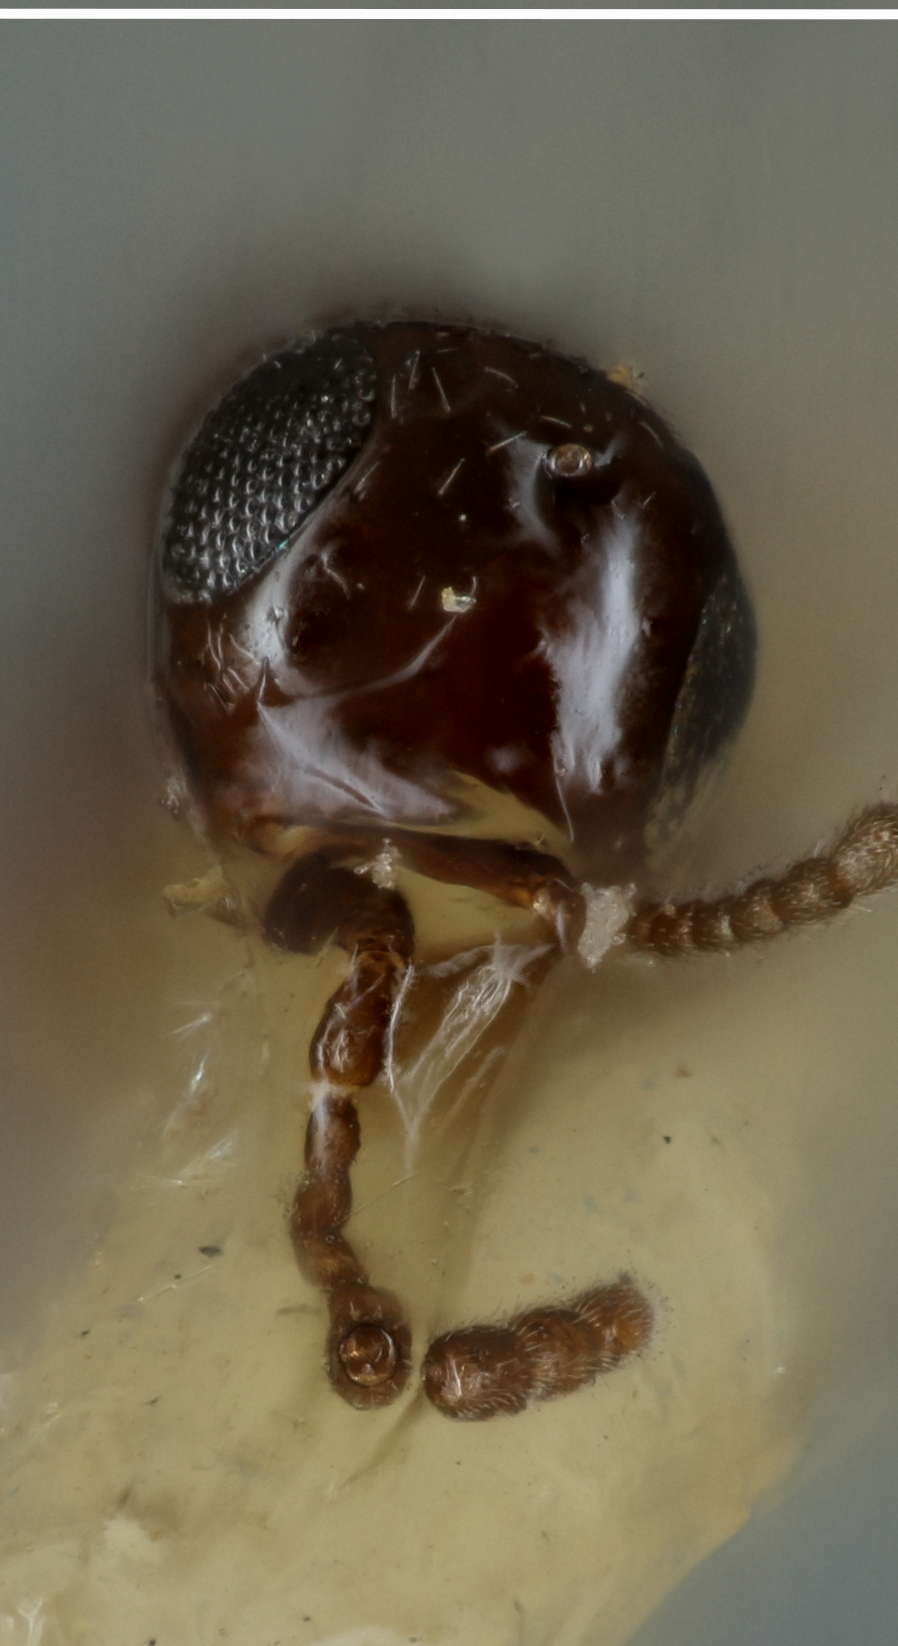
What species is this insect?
Phanurus ovivorus
